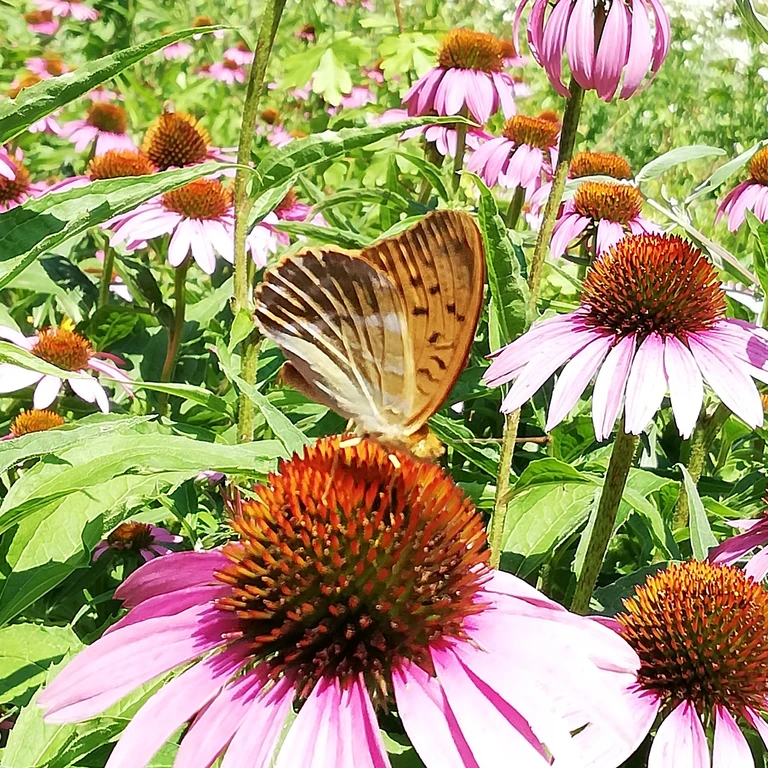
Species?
Argynnis paphia
